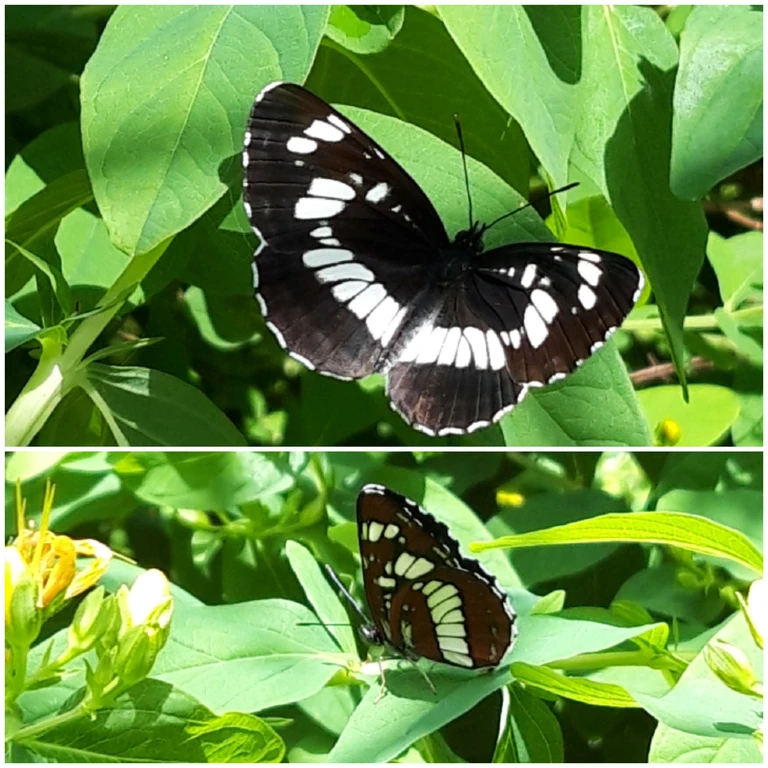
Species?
Neptis rivularis
